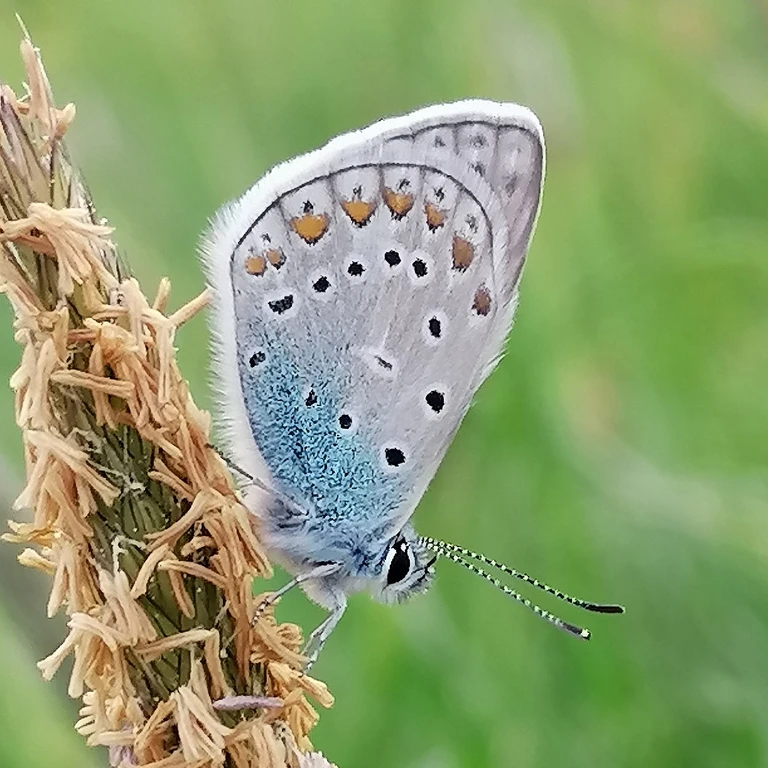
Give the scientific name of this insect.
Polyommatus icarus
